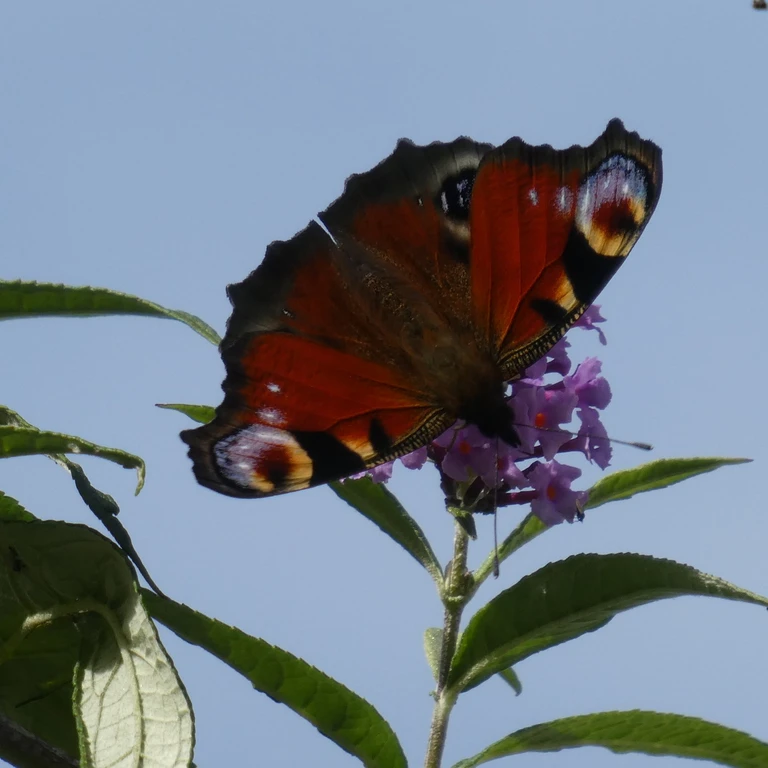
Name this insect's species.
Aglais io
